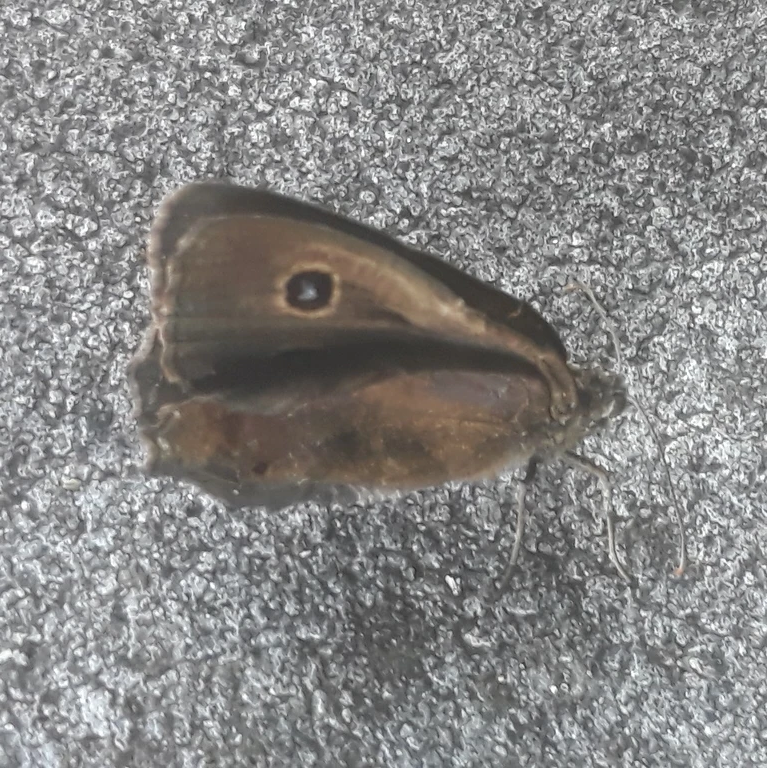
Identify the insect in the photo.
Minois dryas
